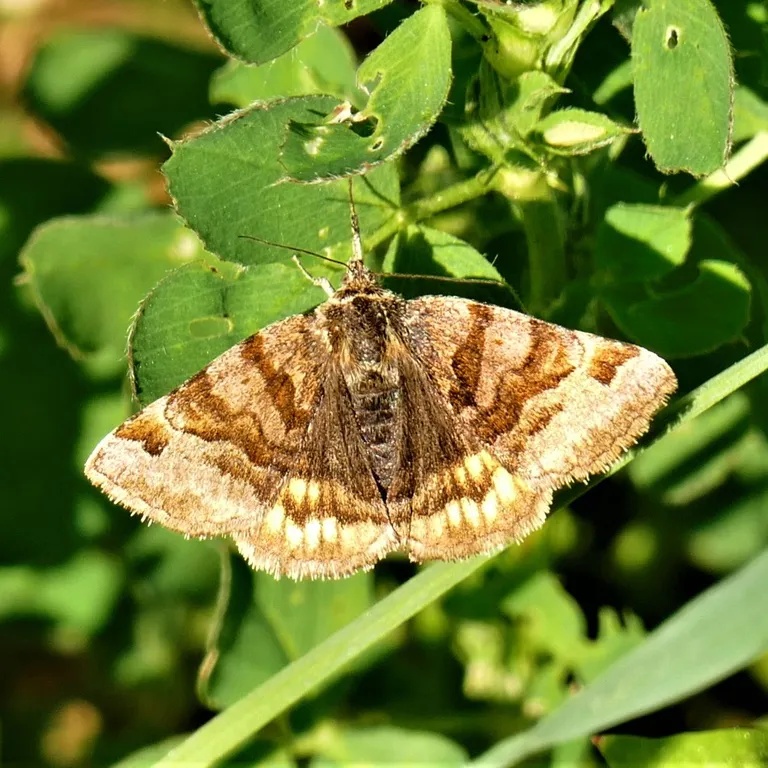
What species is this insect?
Euclidia glyphica
